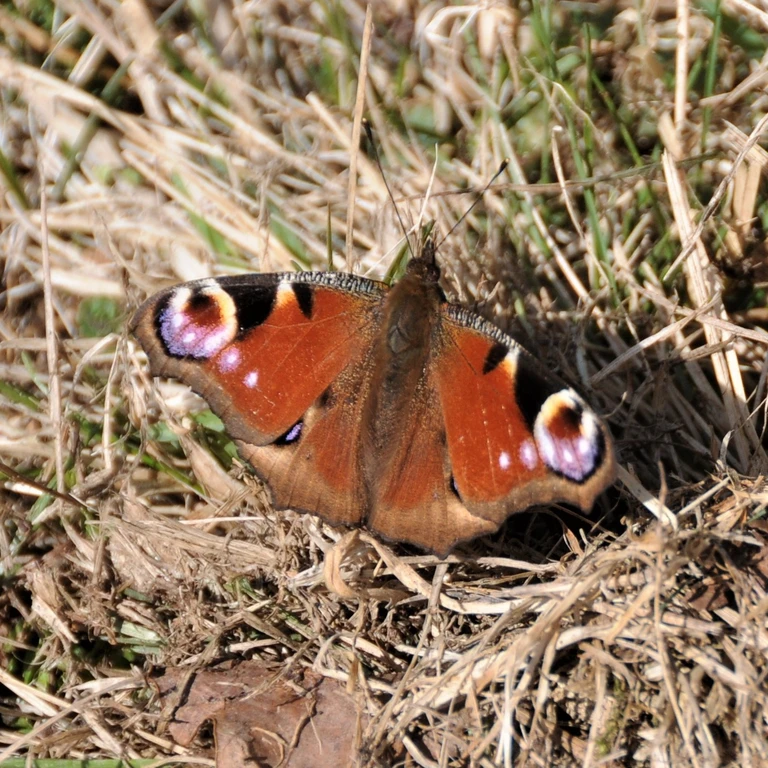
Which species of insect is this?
Aglais io
